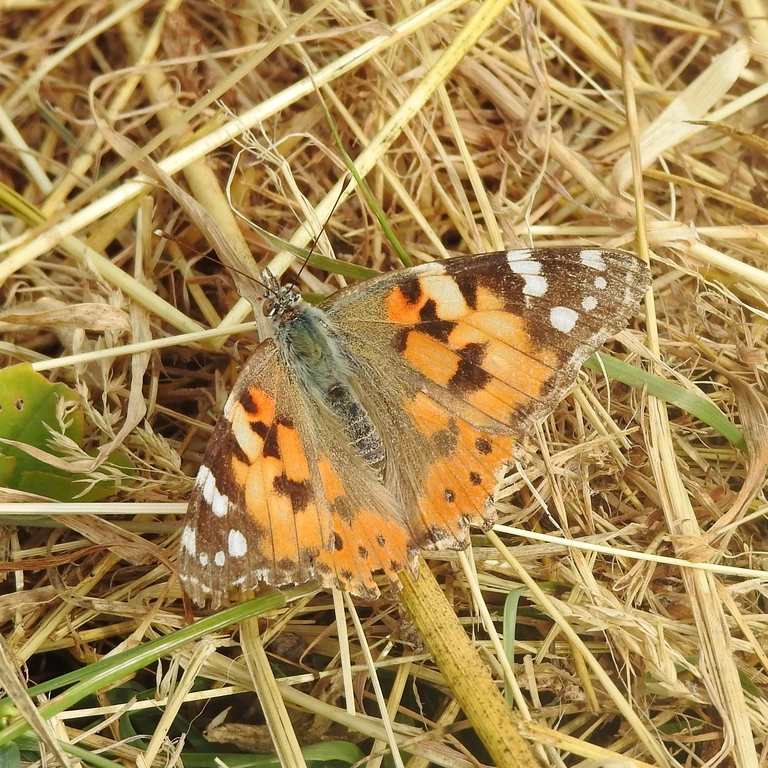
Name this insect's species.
Vanessa cardui
